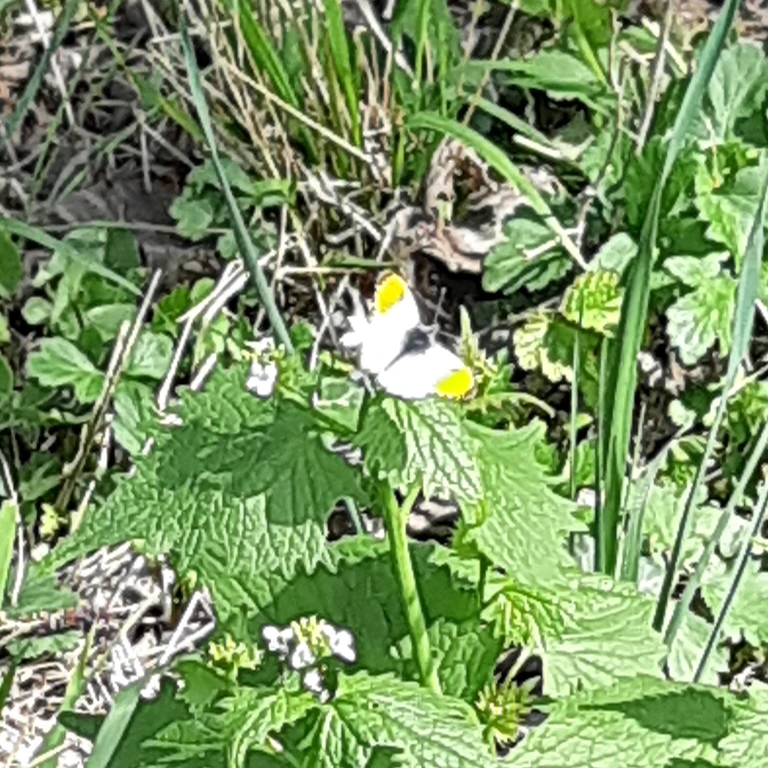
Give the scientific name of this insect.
Anthocharis cardamines
